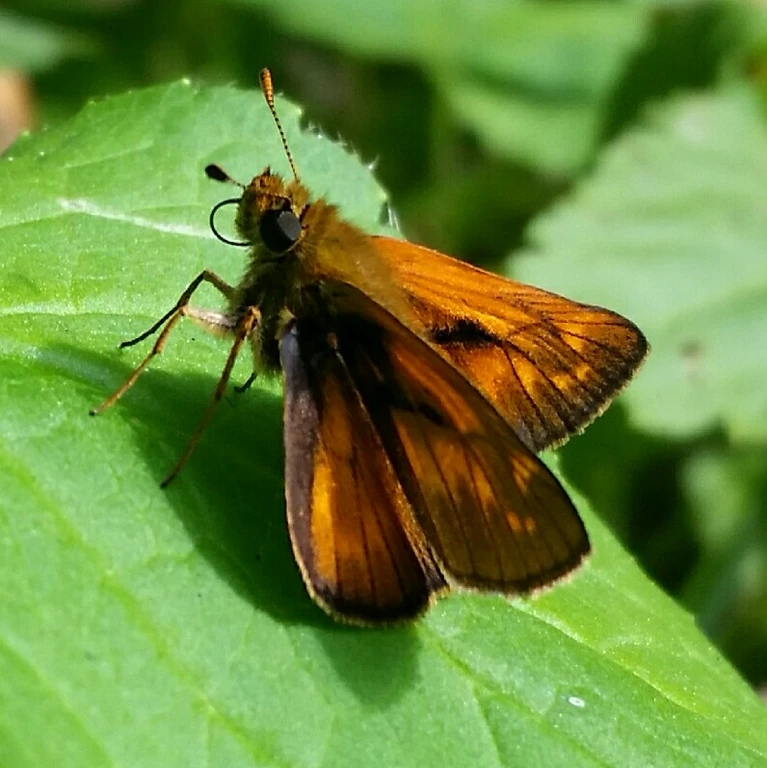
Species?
Ochlodes sylvanus (also Ochlodes venata)
